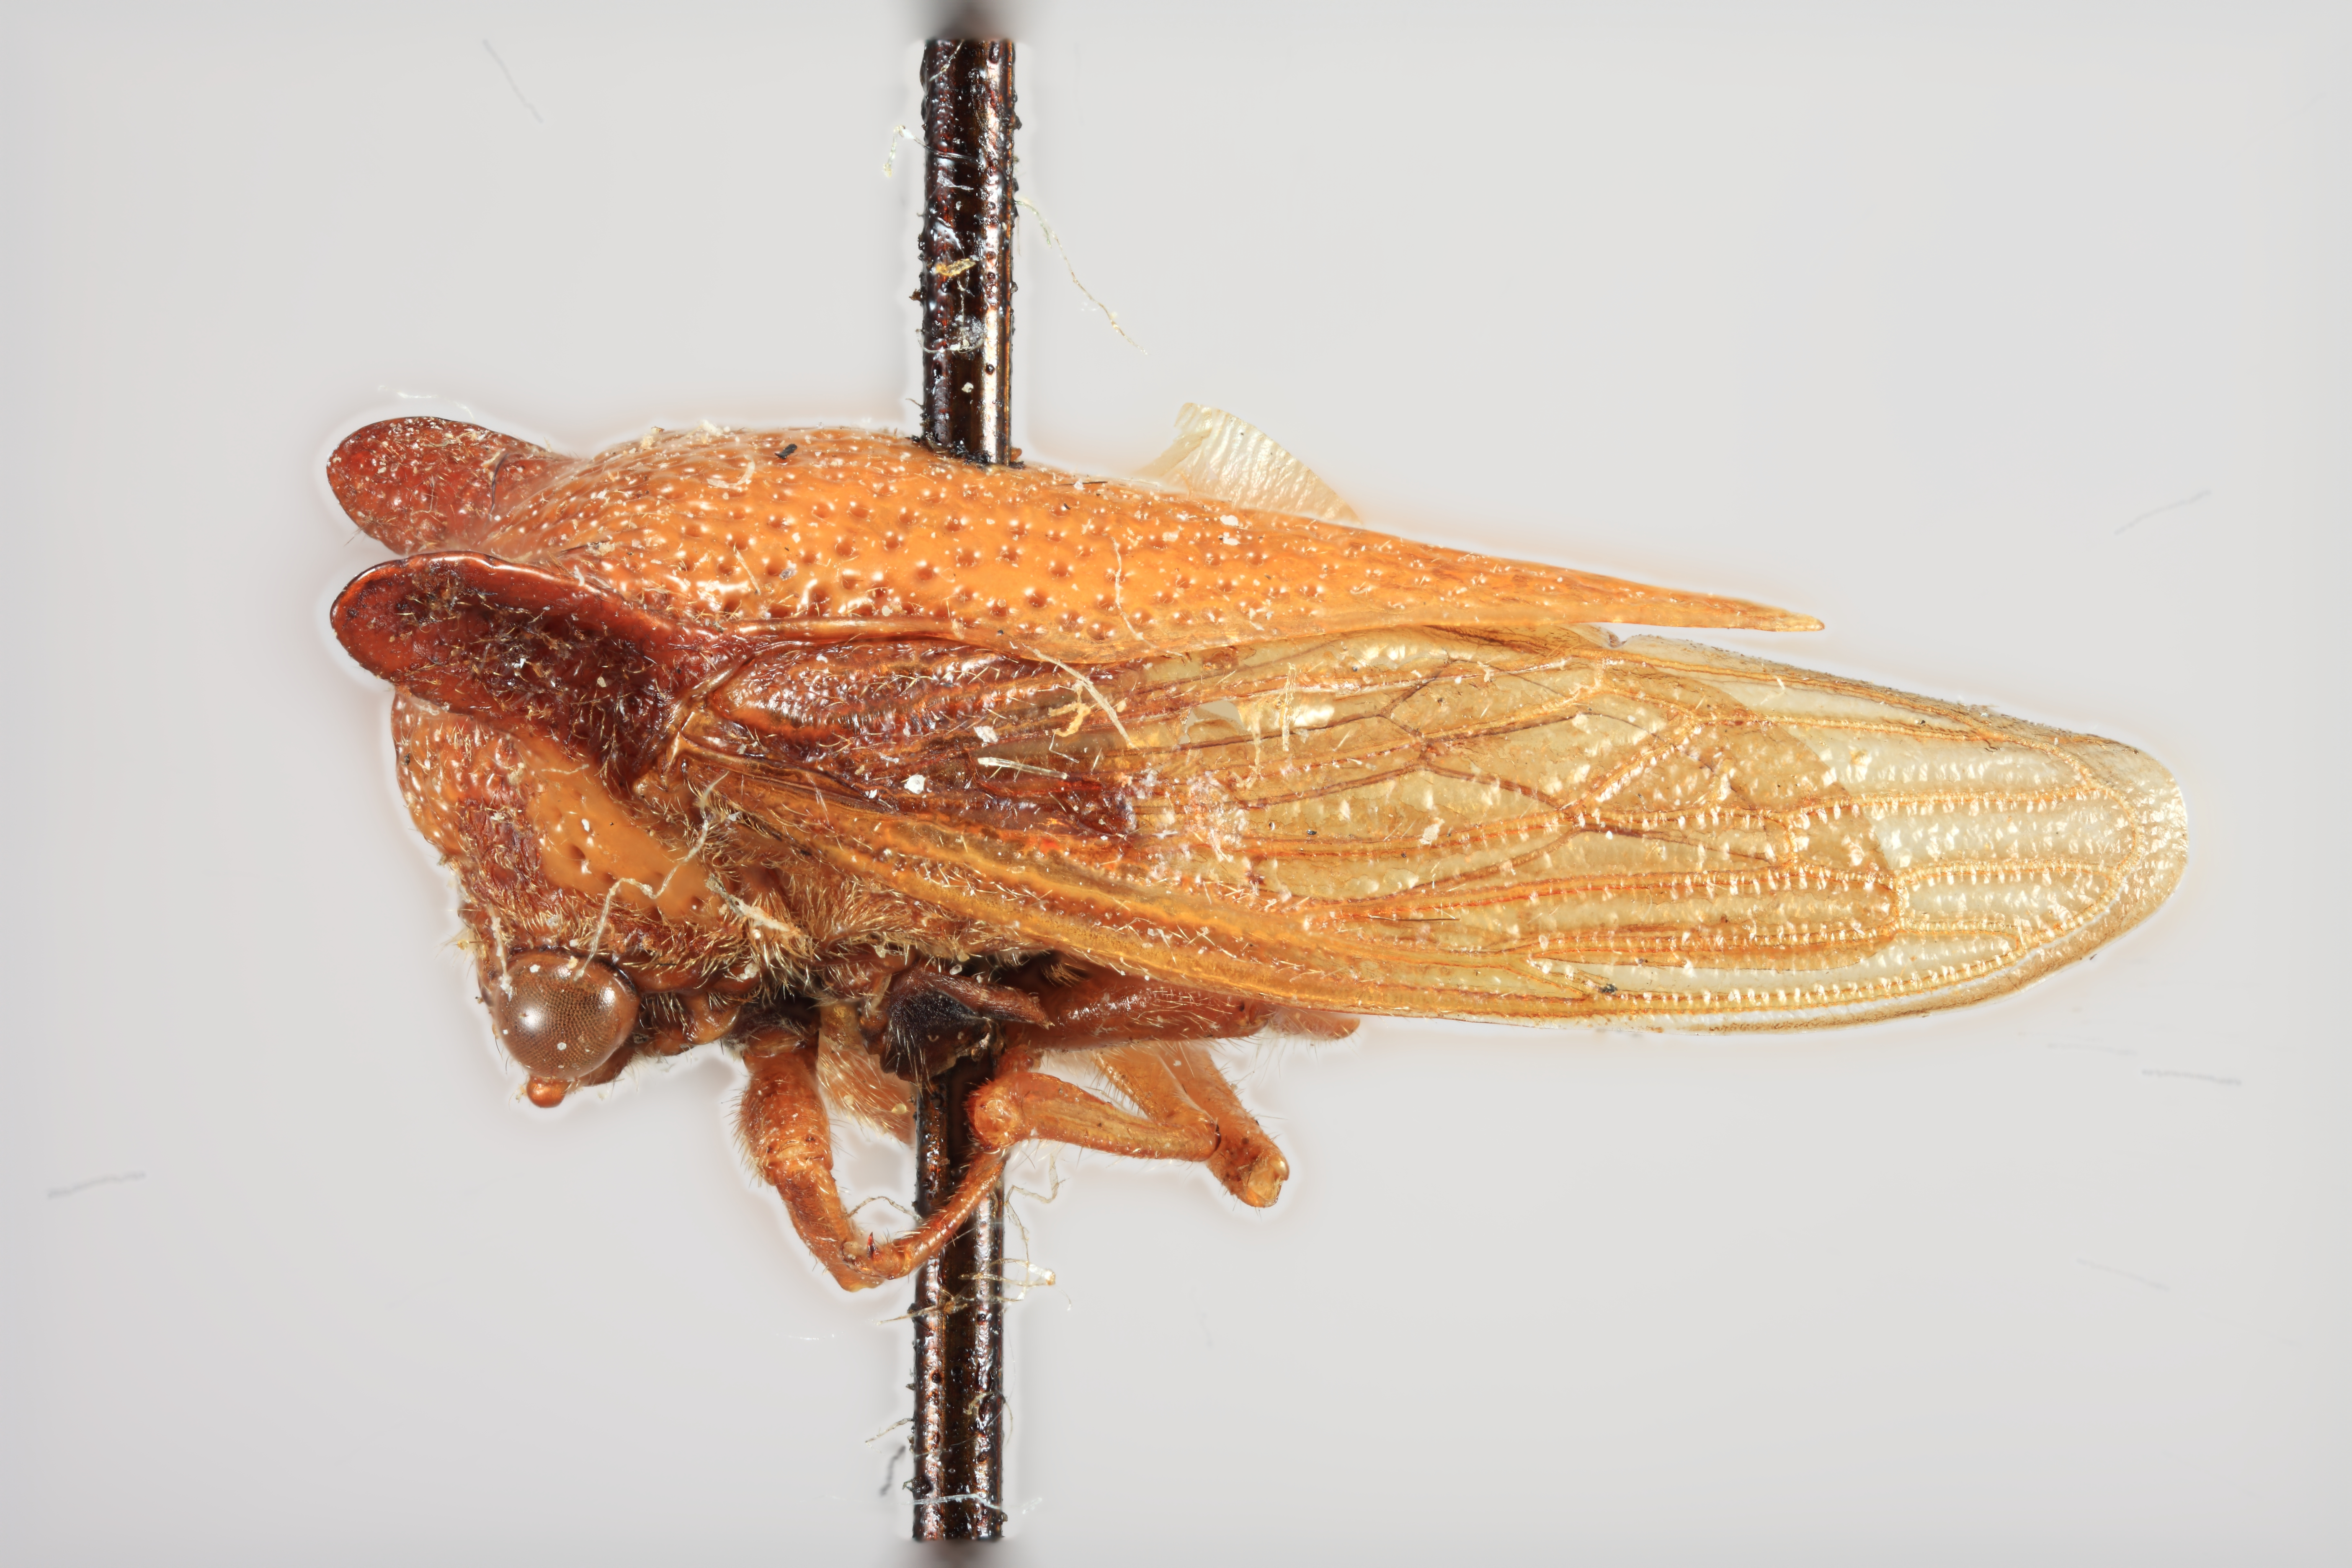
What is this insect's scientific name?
Turrialbia felina
